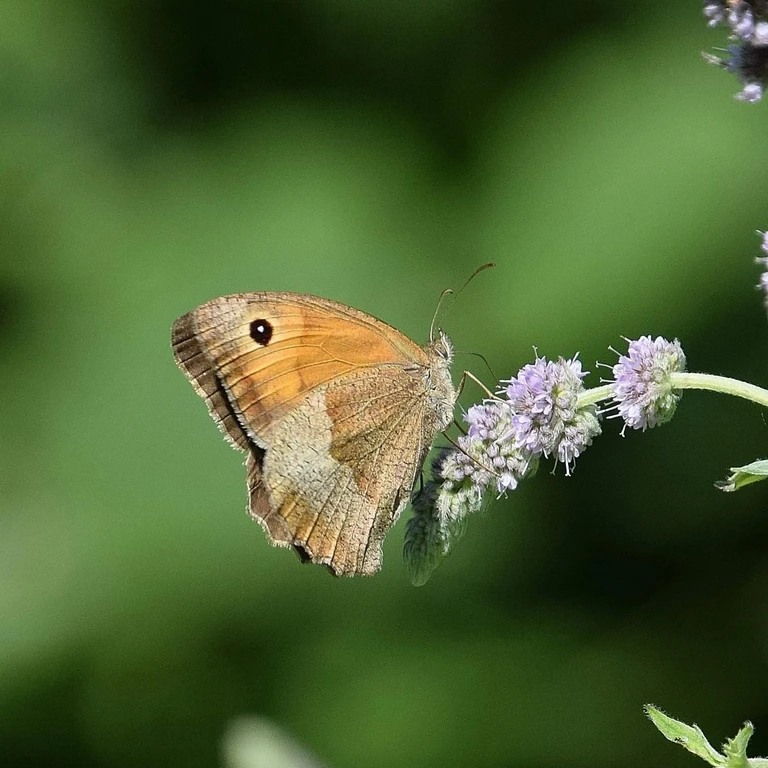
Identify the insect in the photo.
Maniola jurtina
